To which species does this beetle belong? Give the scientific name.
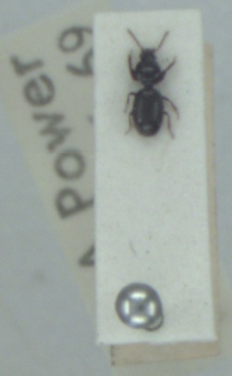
Dyschirius globosus
